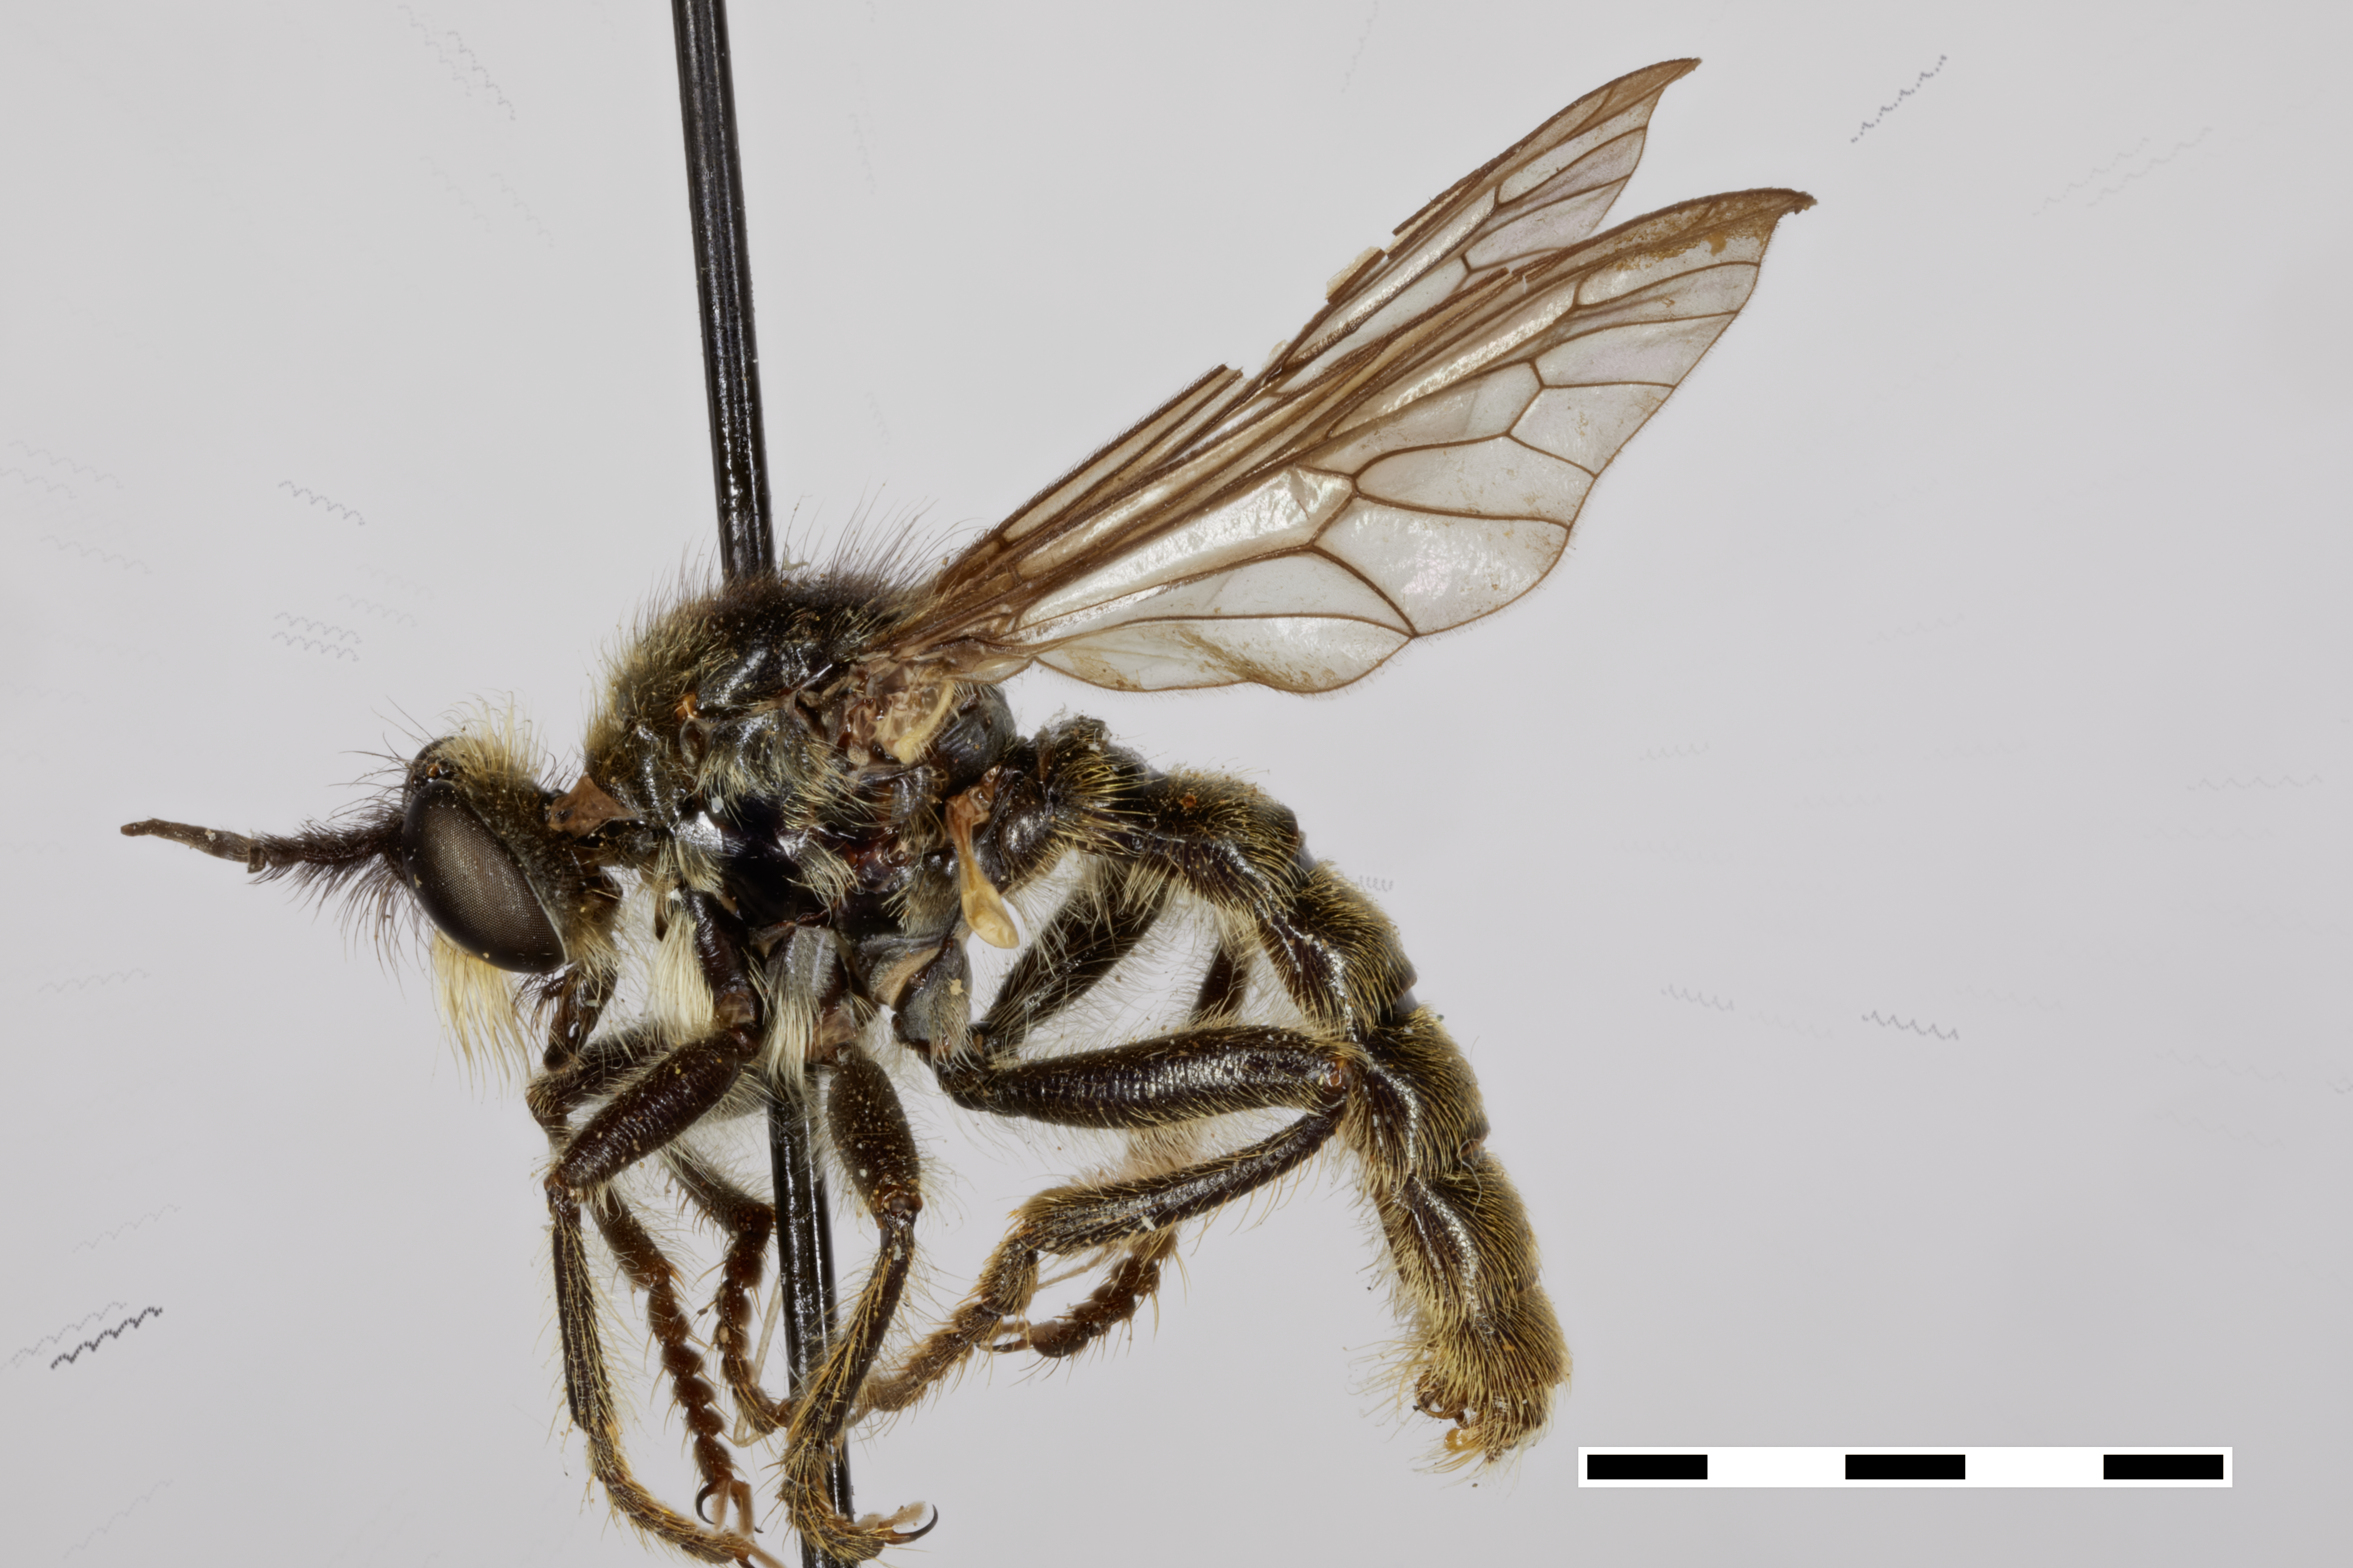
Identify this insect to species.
Dicolonus nigricentrum
